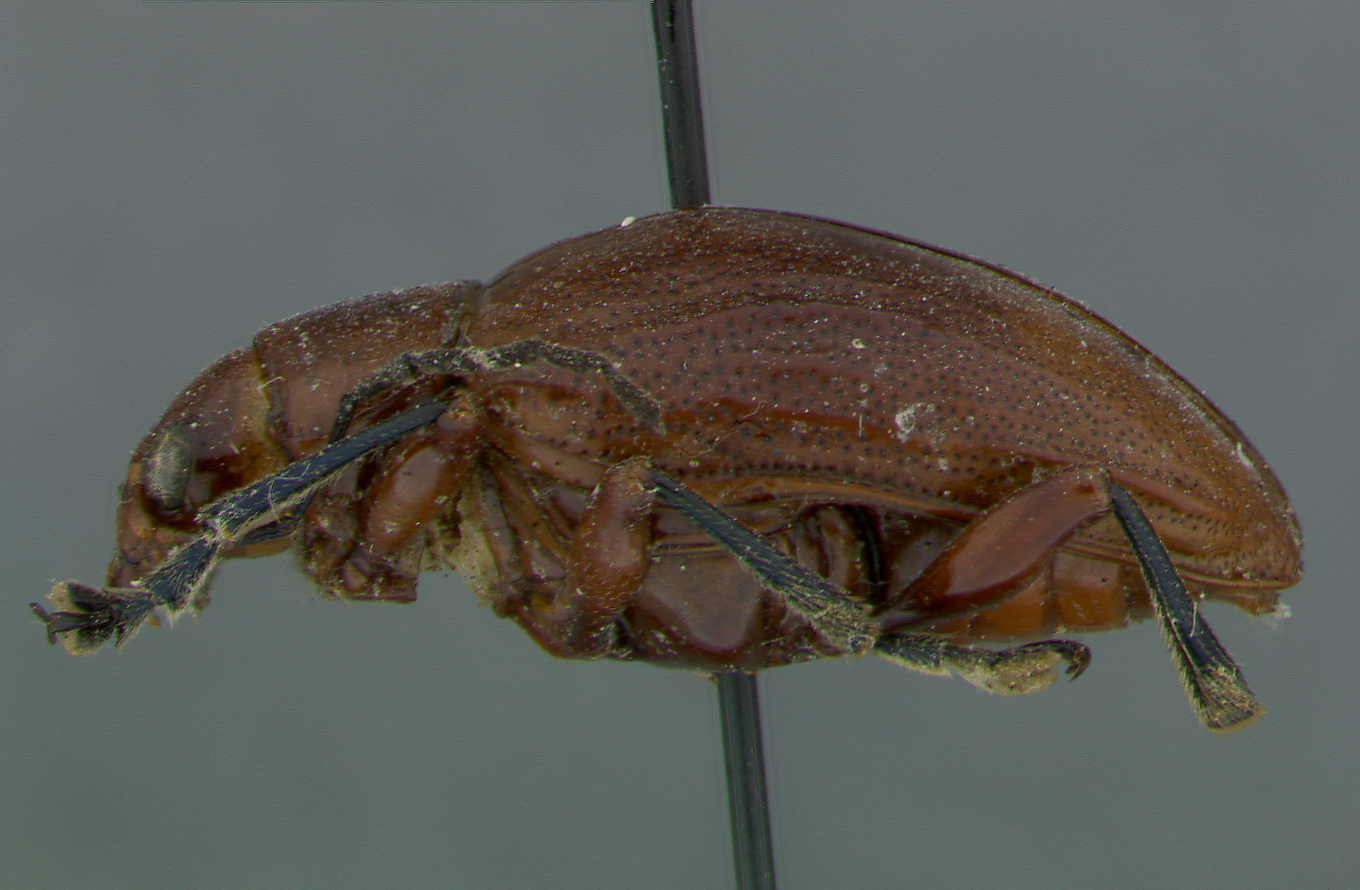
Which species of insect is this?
Chalcophana gigas
